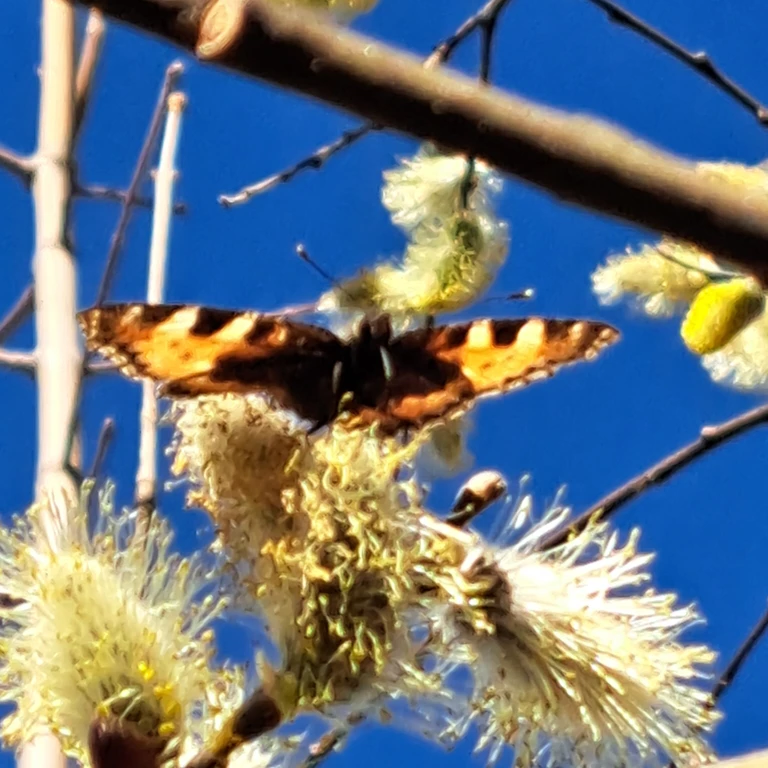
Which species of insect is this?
Aglais urticae
